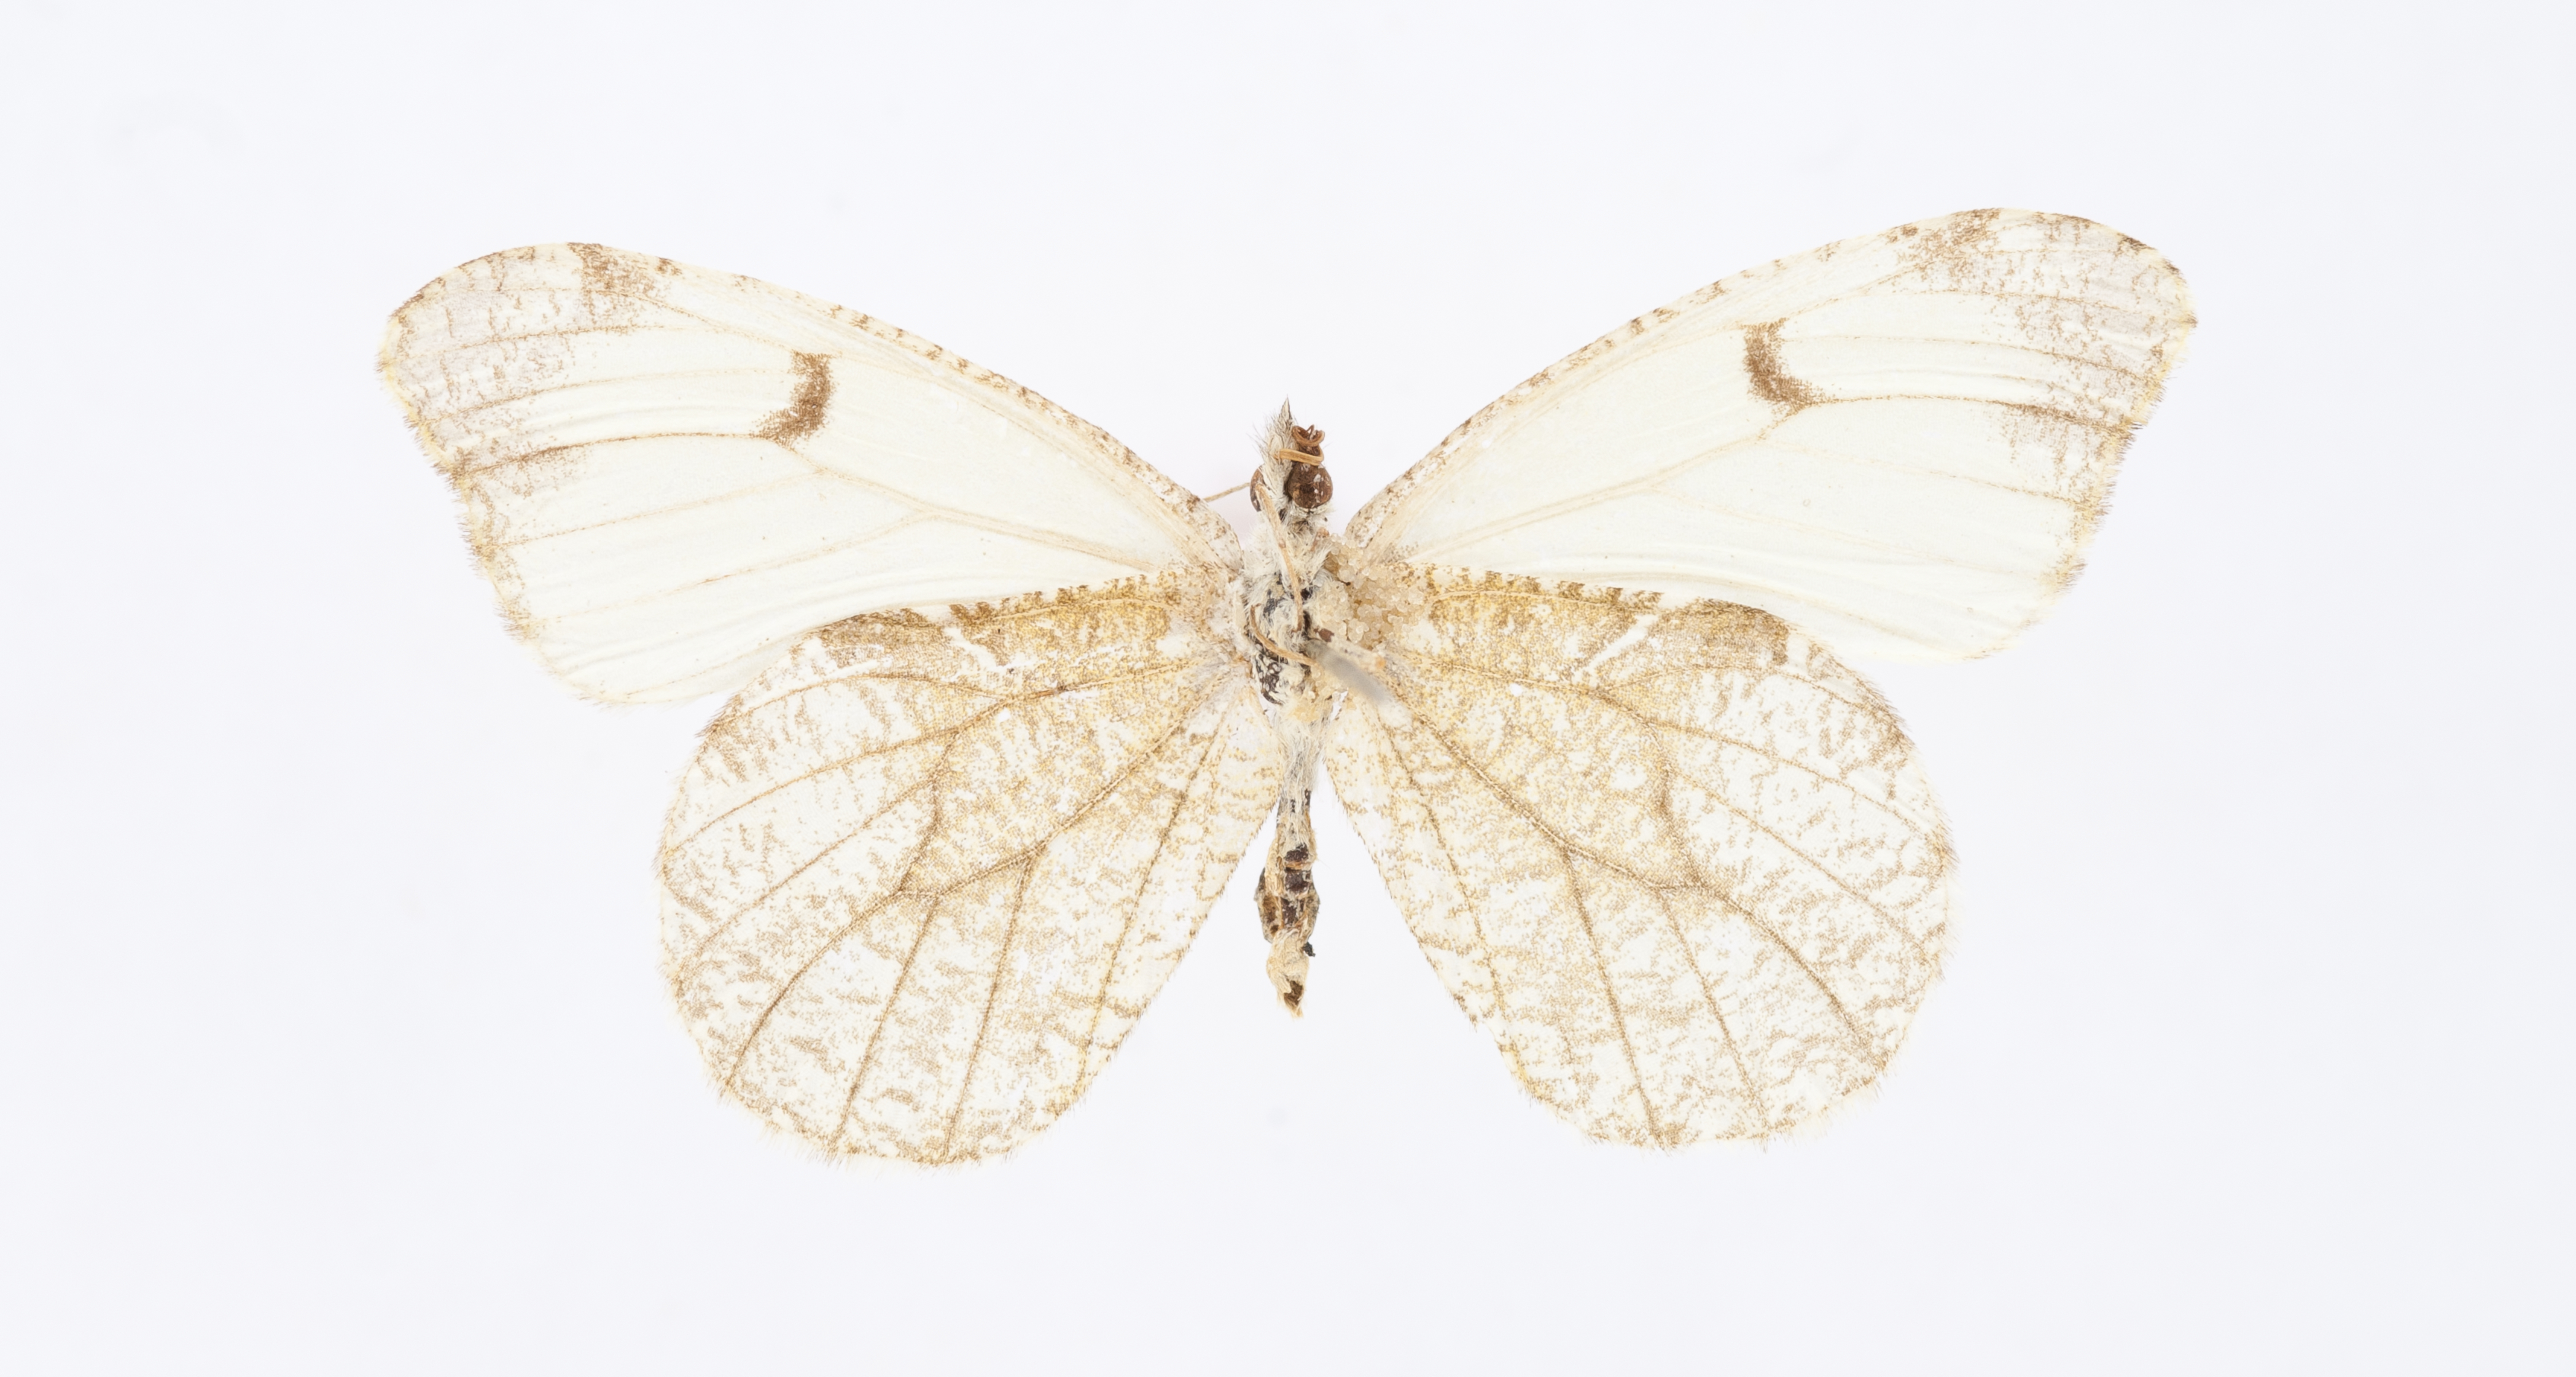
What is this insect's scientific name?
Anthocharis lanceolata
